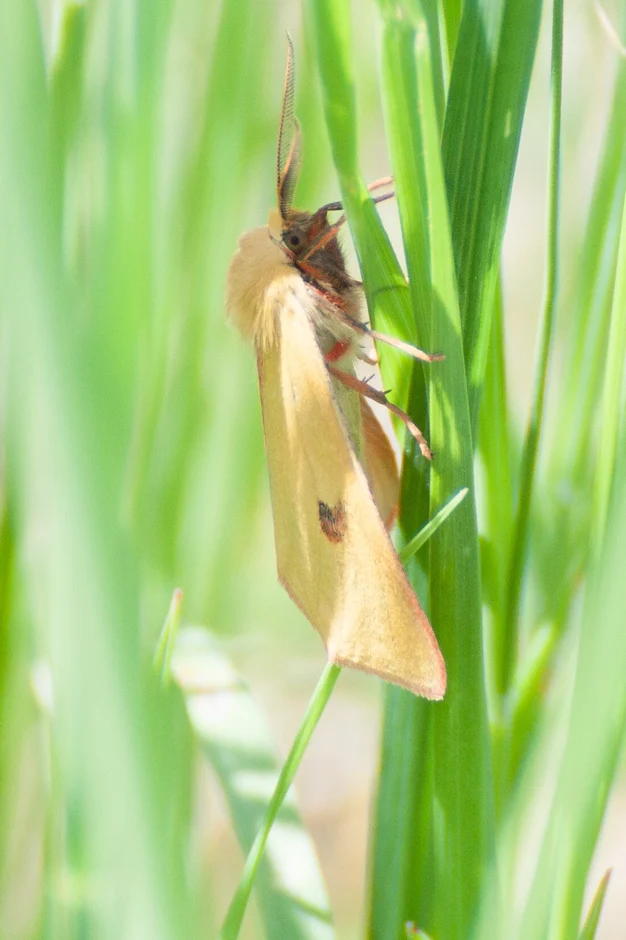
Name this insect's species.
Diacrisia sannio
